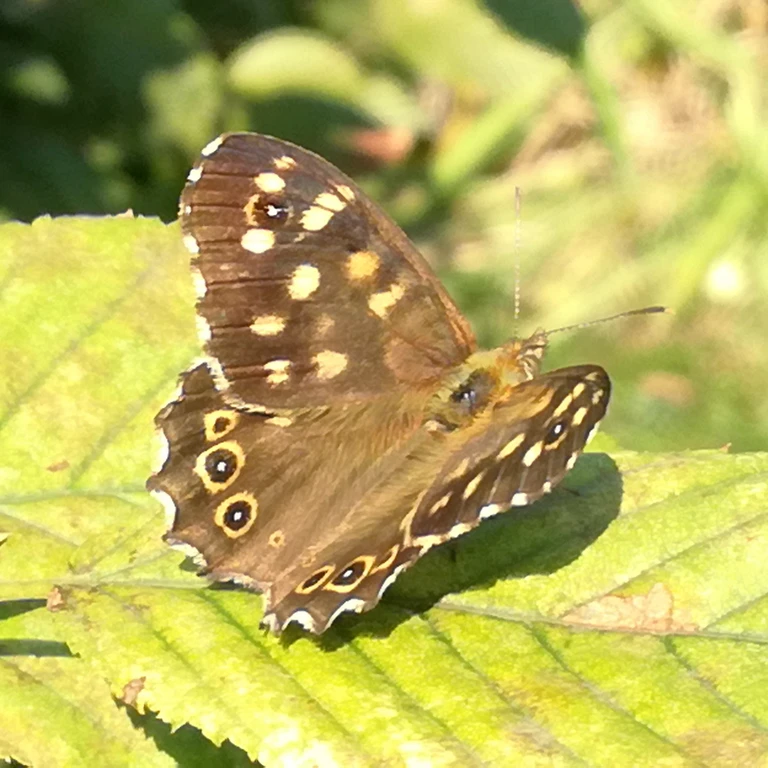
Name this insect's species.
Pararge aegeria
